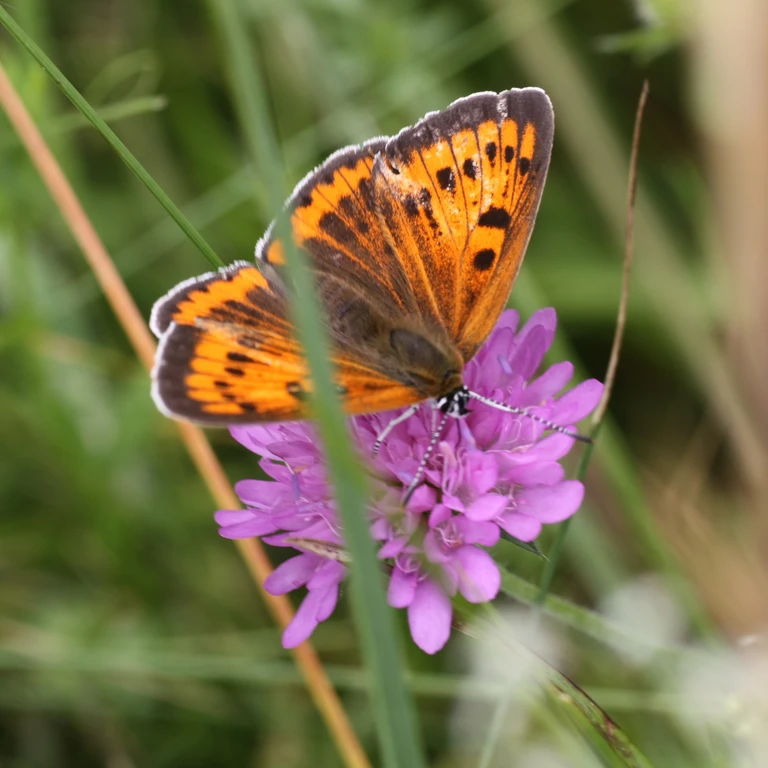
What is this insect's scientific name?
Lycaena dispar
